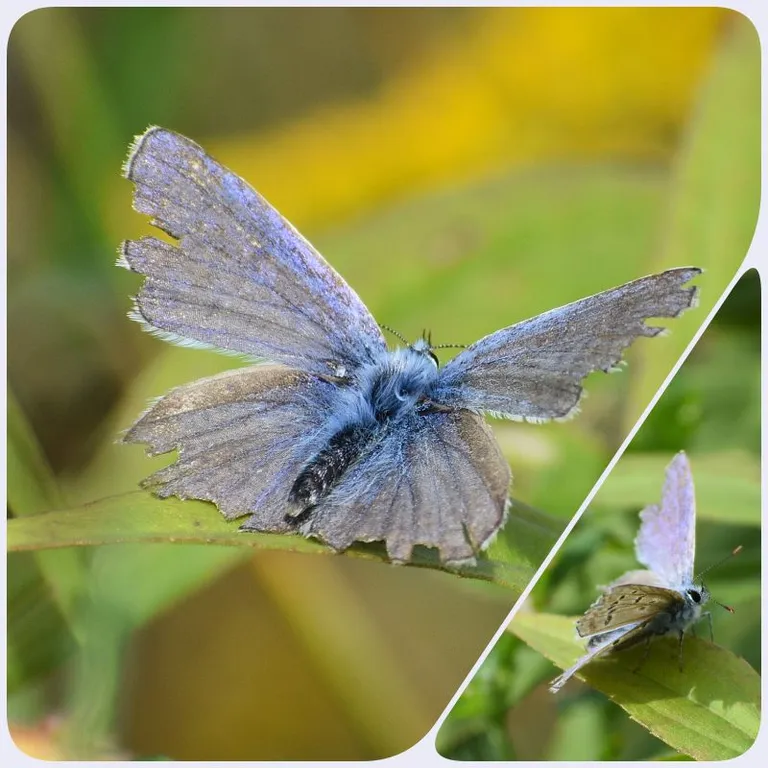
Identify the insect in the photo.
Polyommatus icarus
